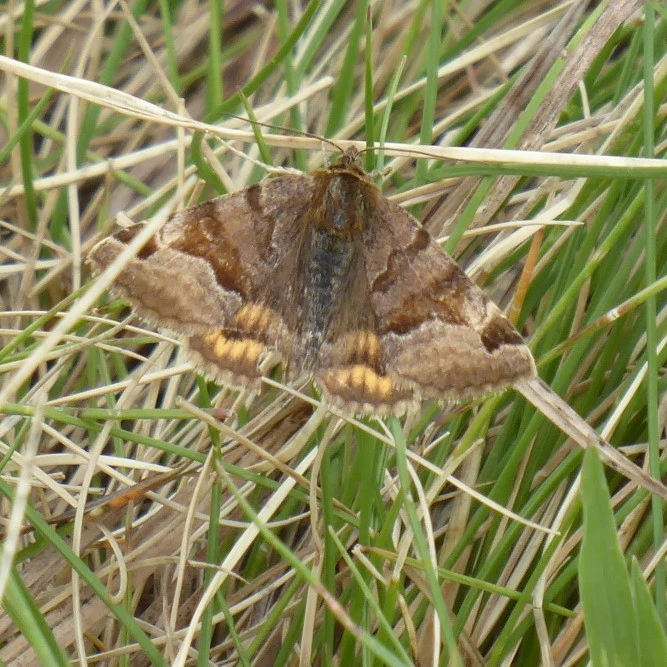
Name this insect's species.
Euclidia glyphica
